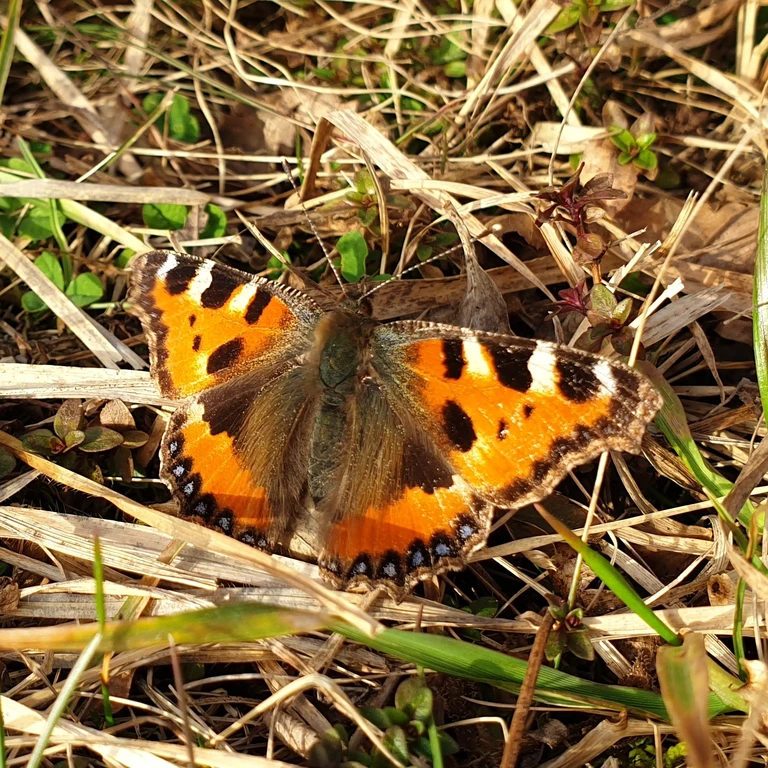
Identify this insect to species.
Aglais urticae
